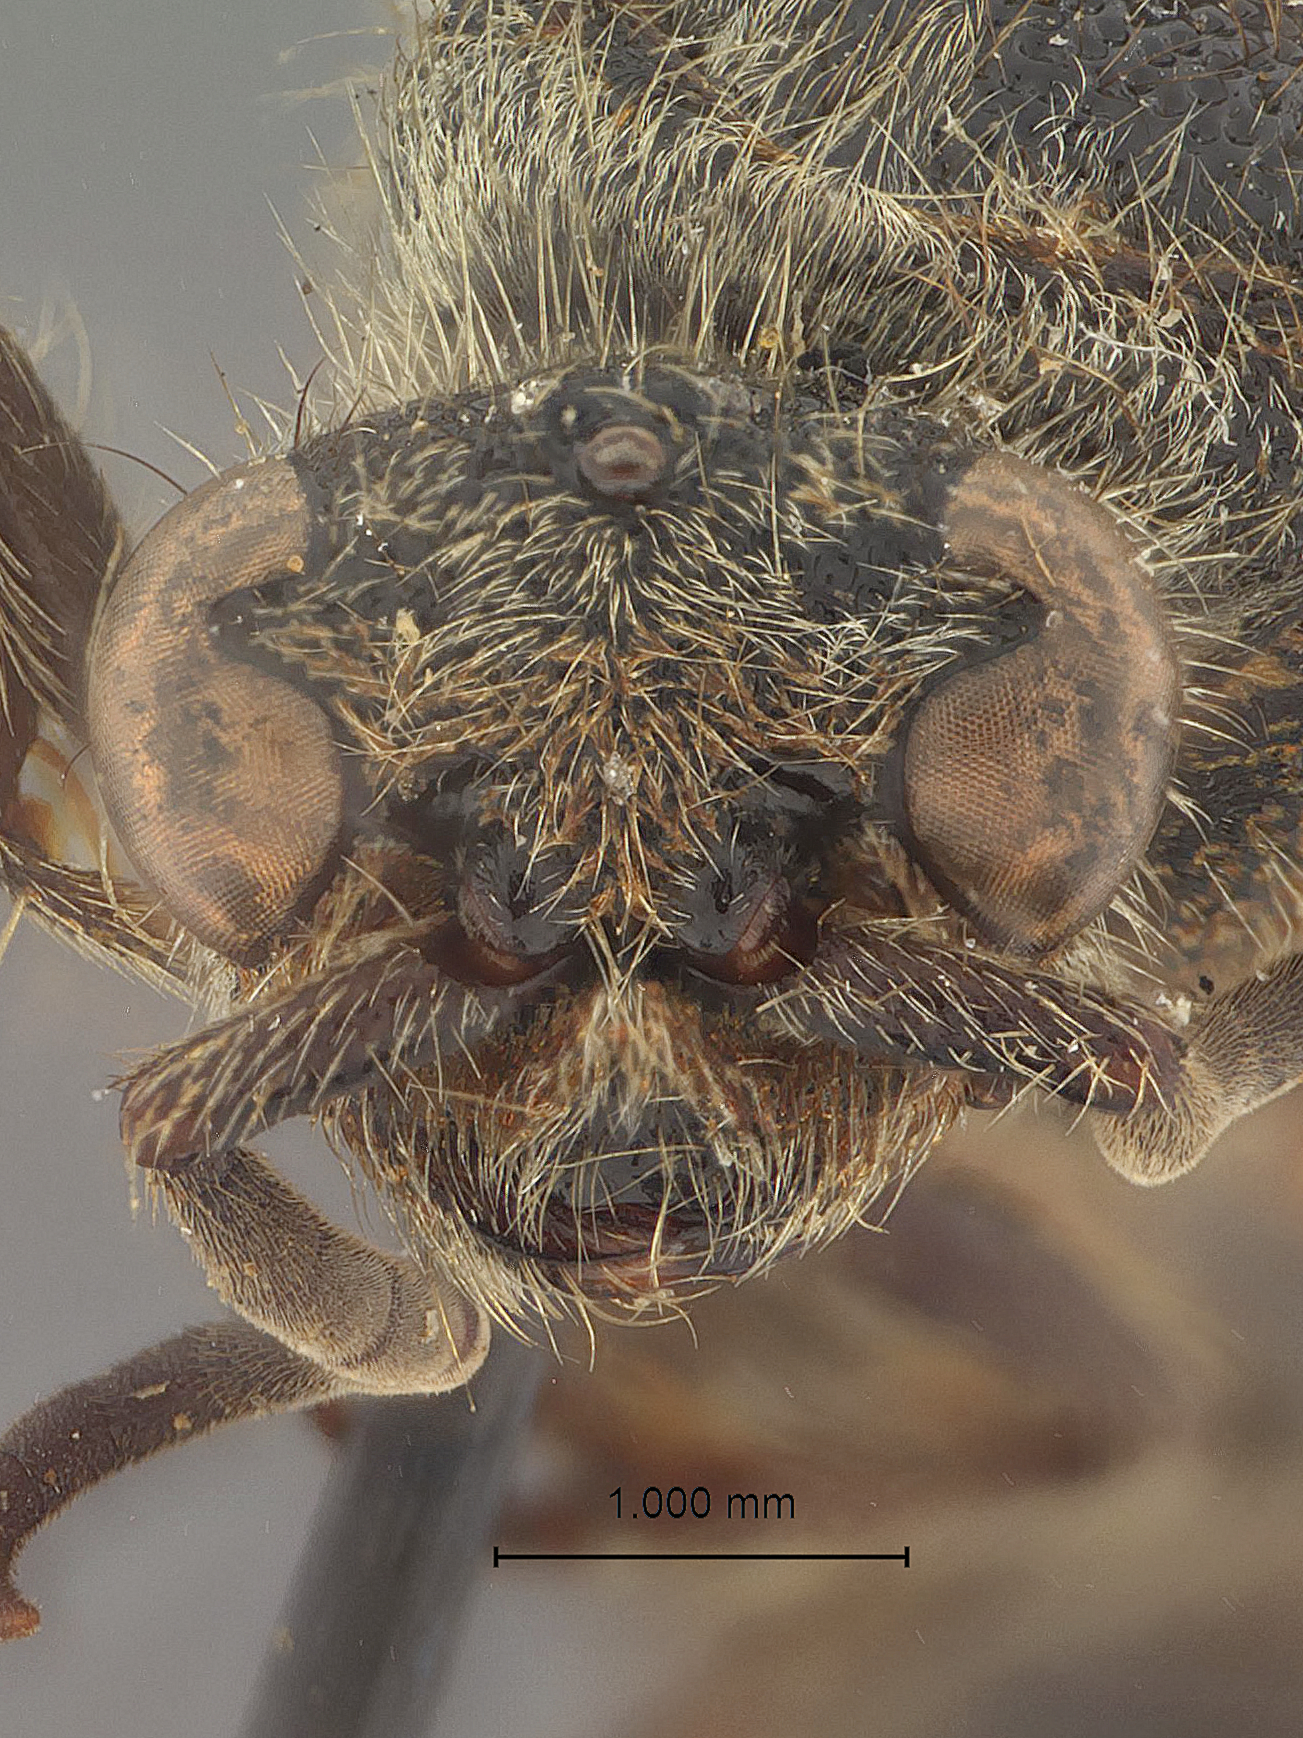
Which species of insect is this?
Timulla ira
